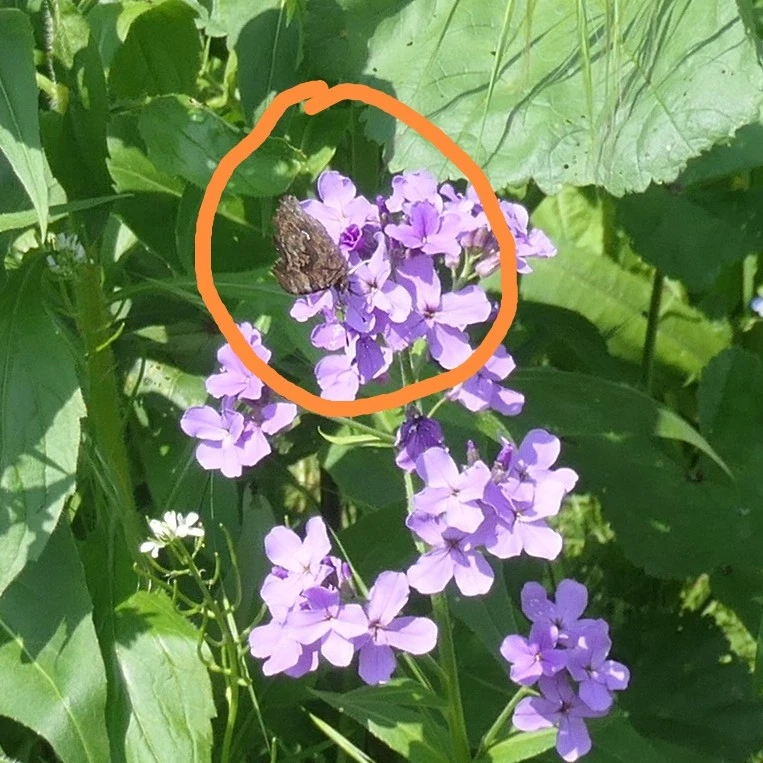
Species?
Polygonia c-album
